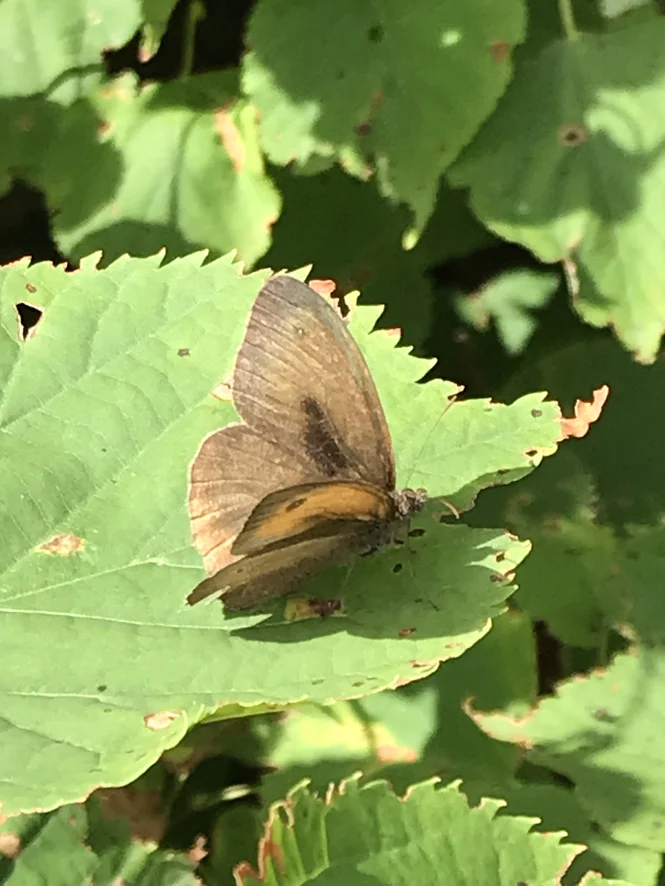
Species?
Maniola jurtina
